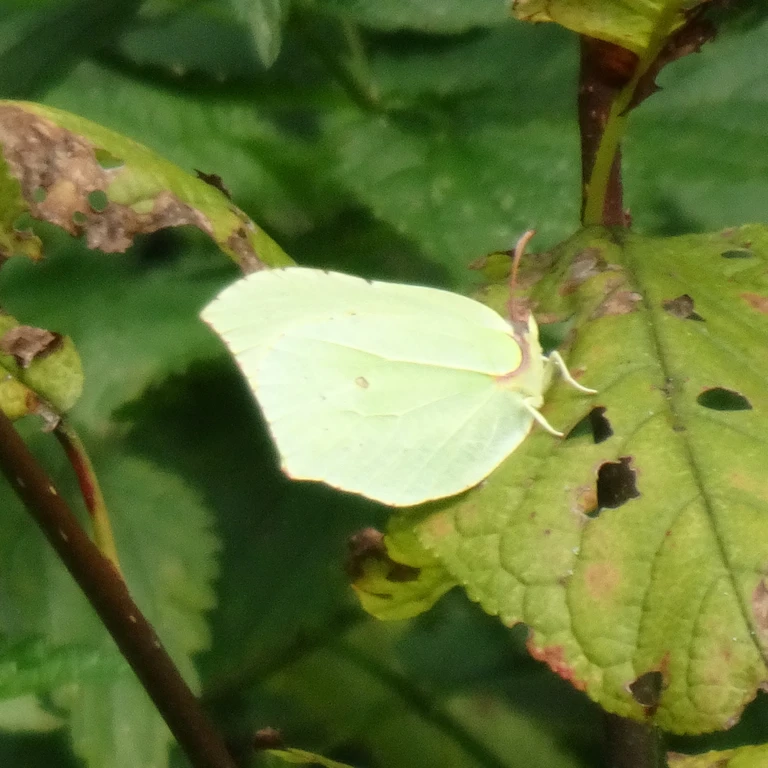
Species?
Gonepteryx rhamni
